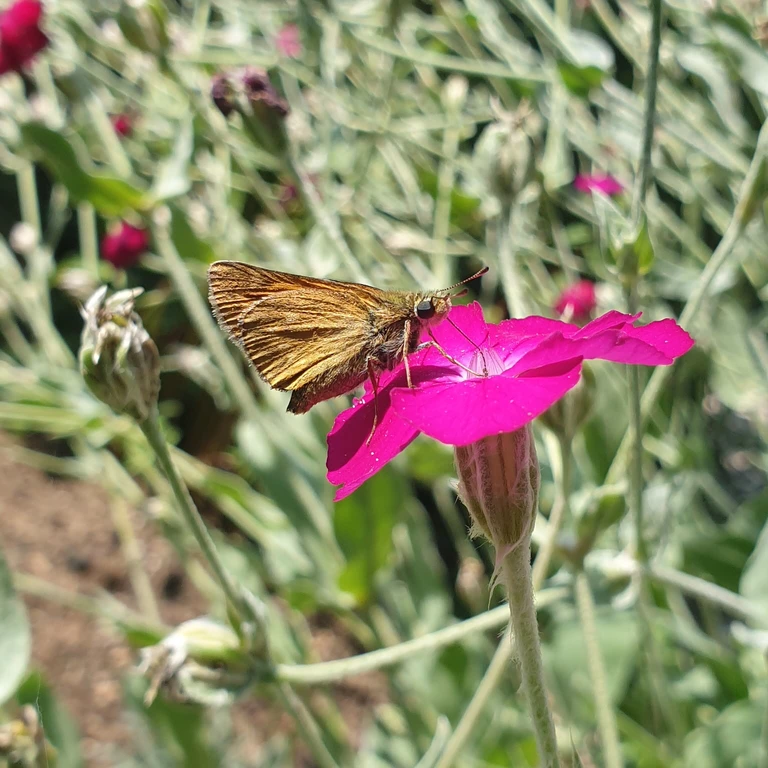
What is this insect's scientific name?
Ochlodes sylvanus (also Ochlodes venata)
